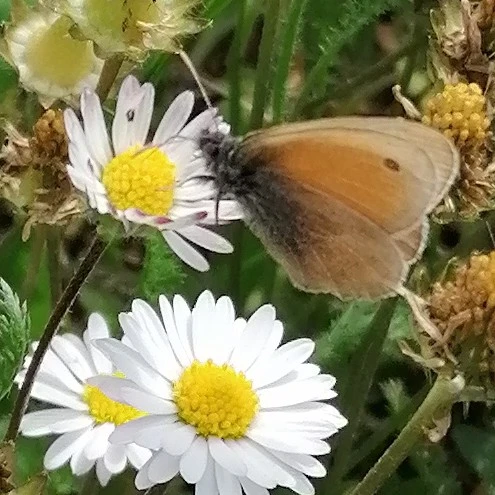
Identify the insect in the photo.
Coenonympha pamphilus
